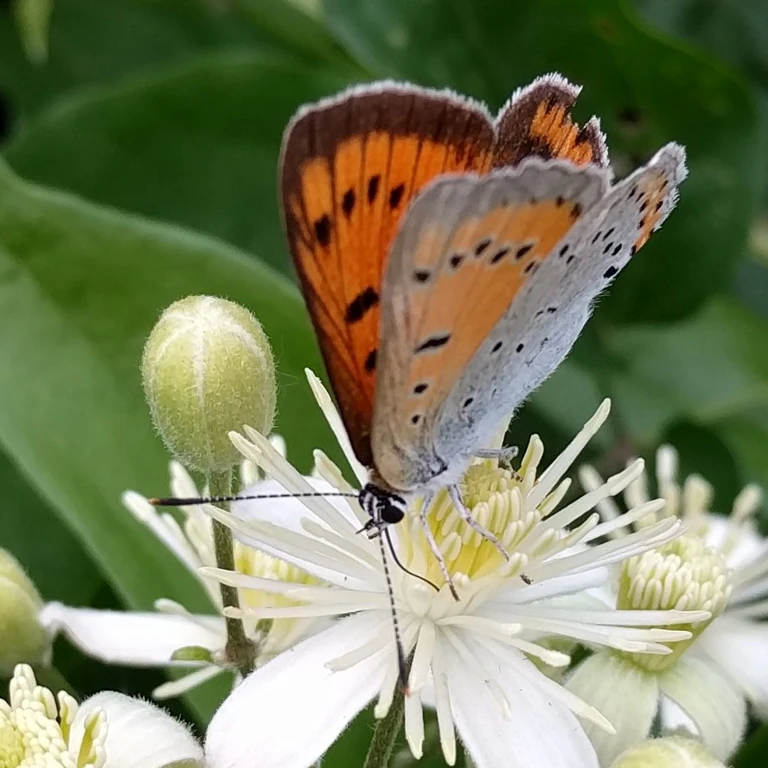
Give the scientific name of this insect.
Lycaena dispar
